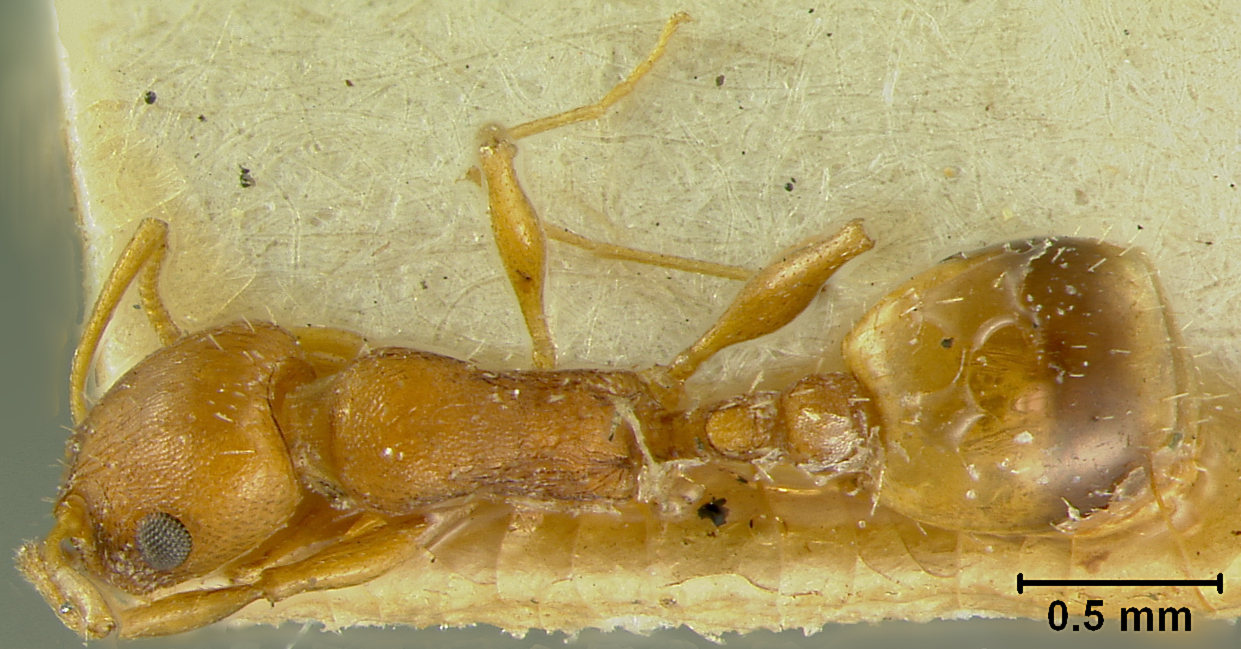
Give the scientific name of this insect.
Leptothorax bulgaricus
